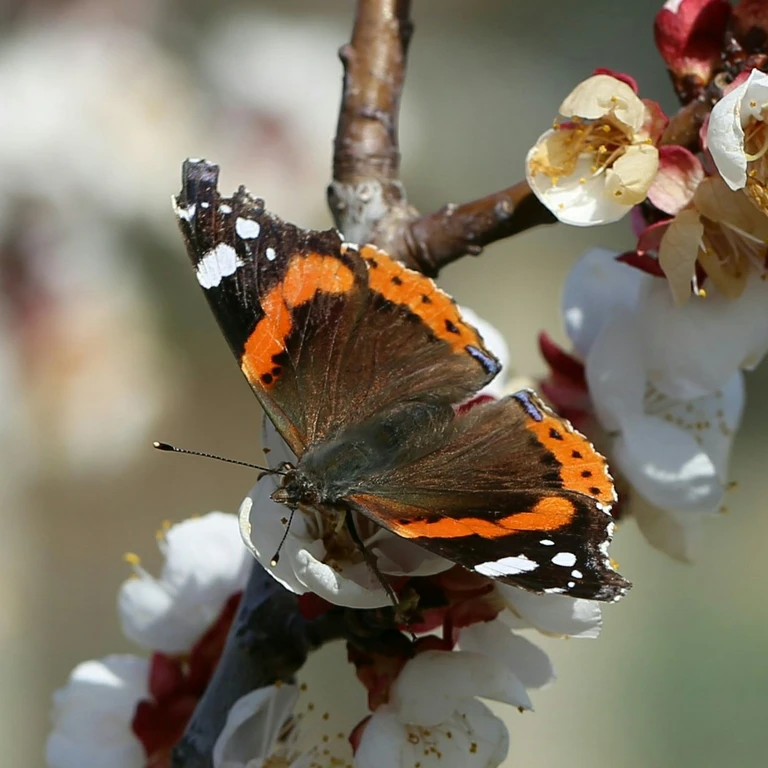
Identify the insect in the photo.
Vanessa atalanta
